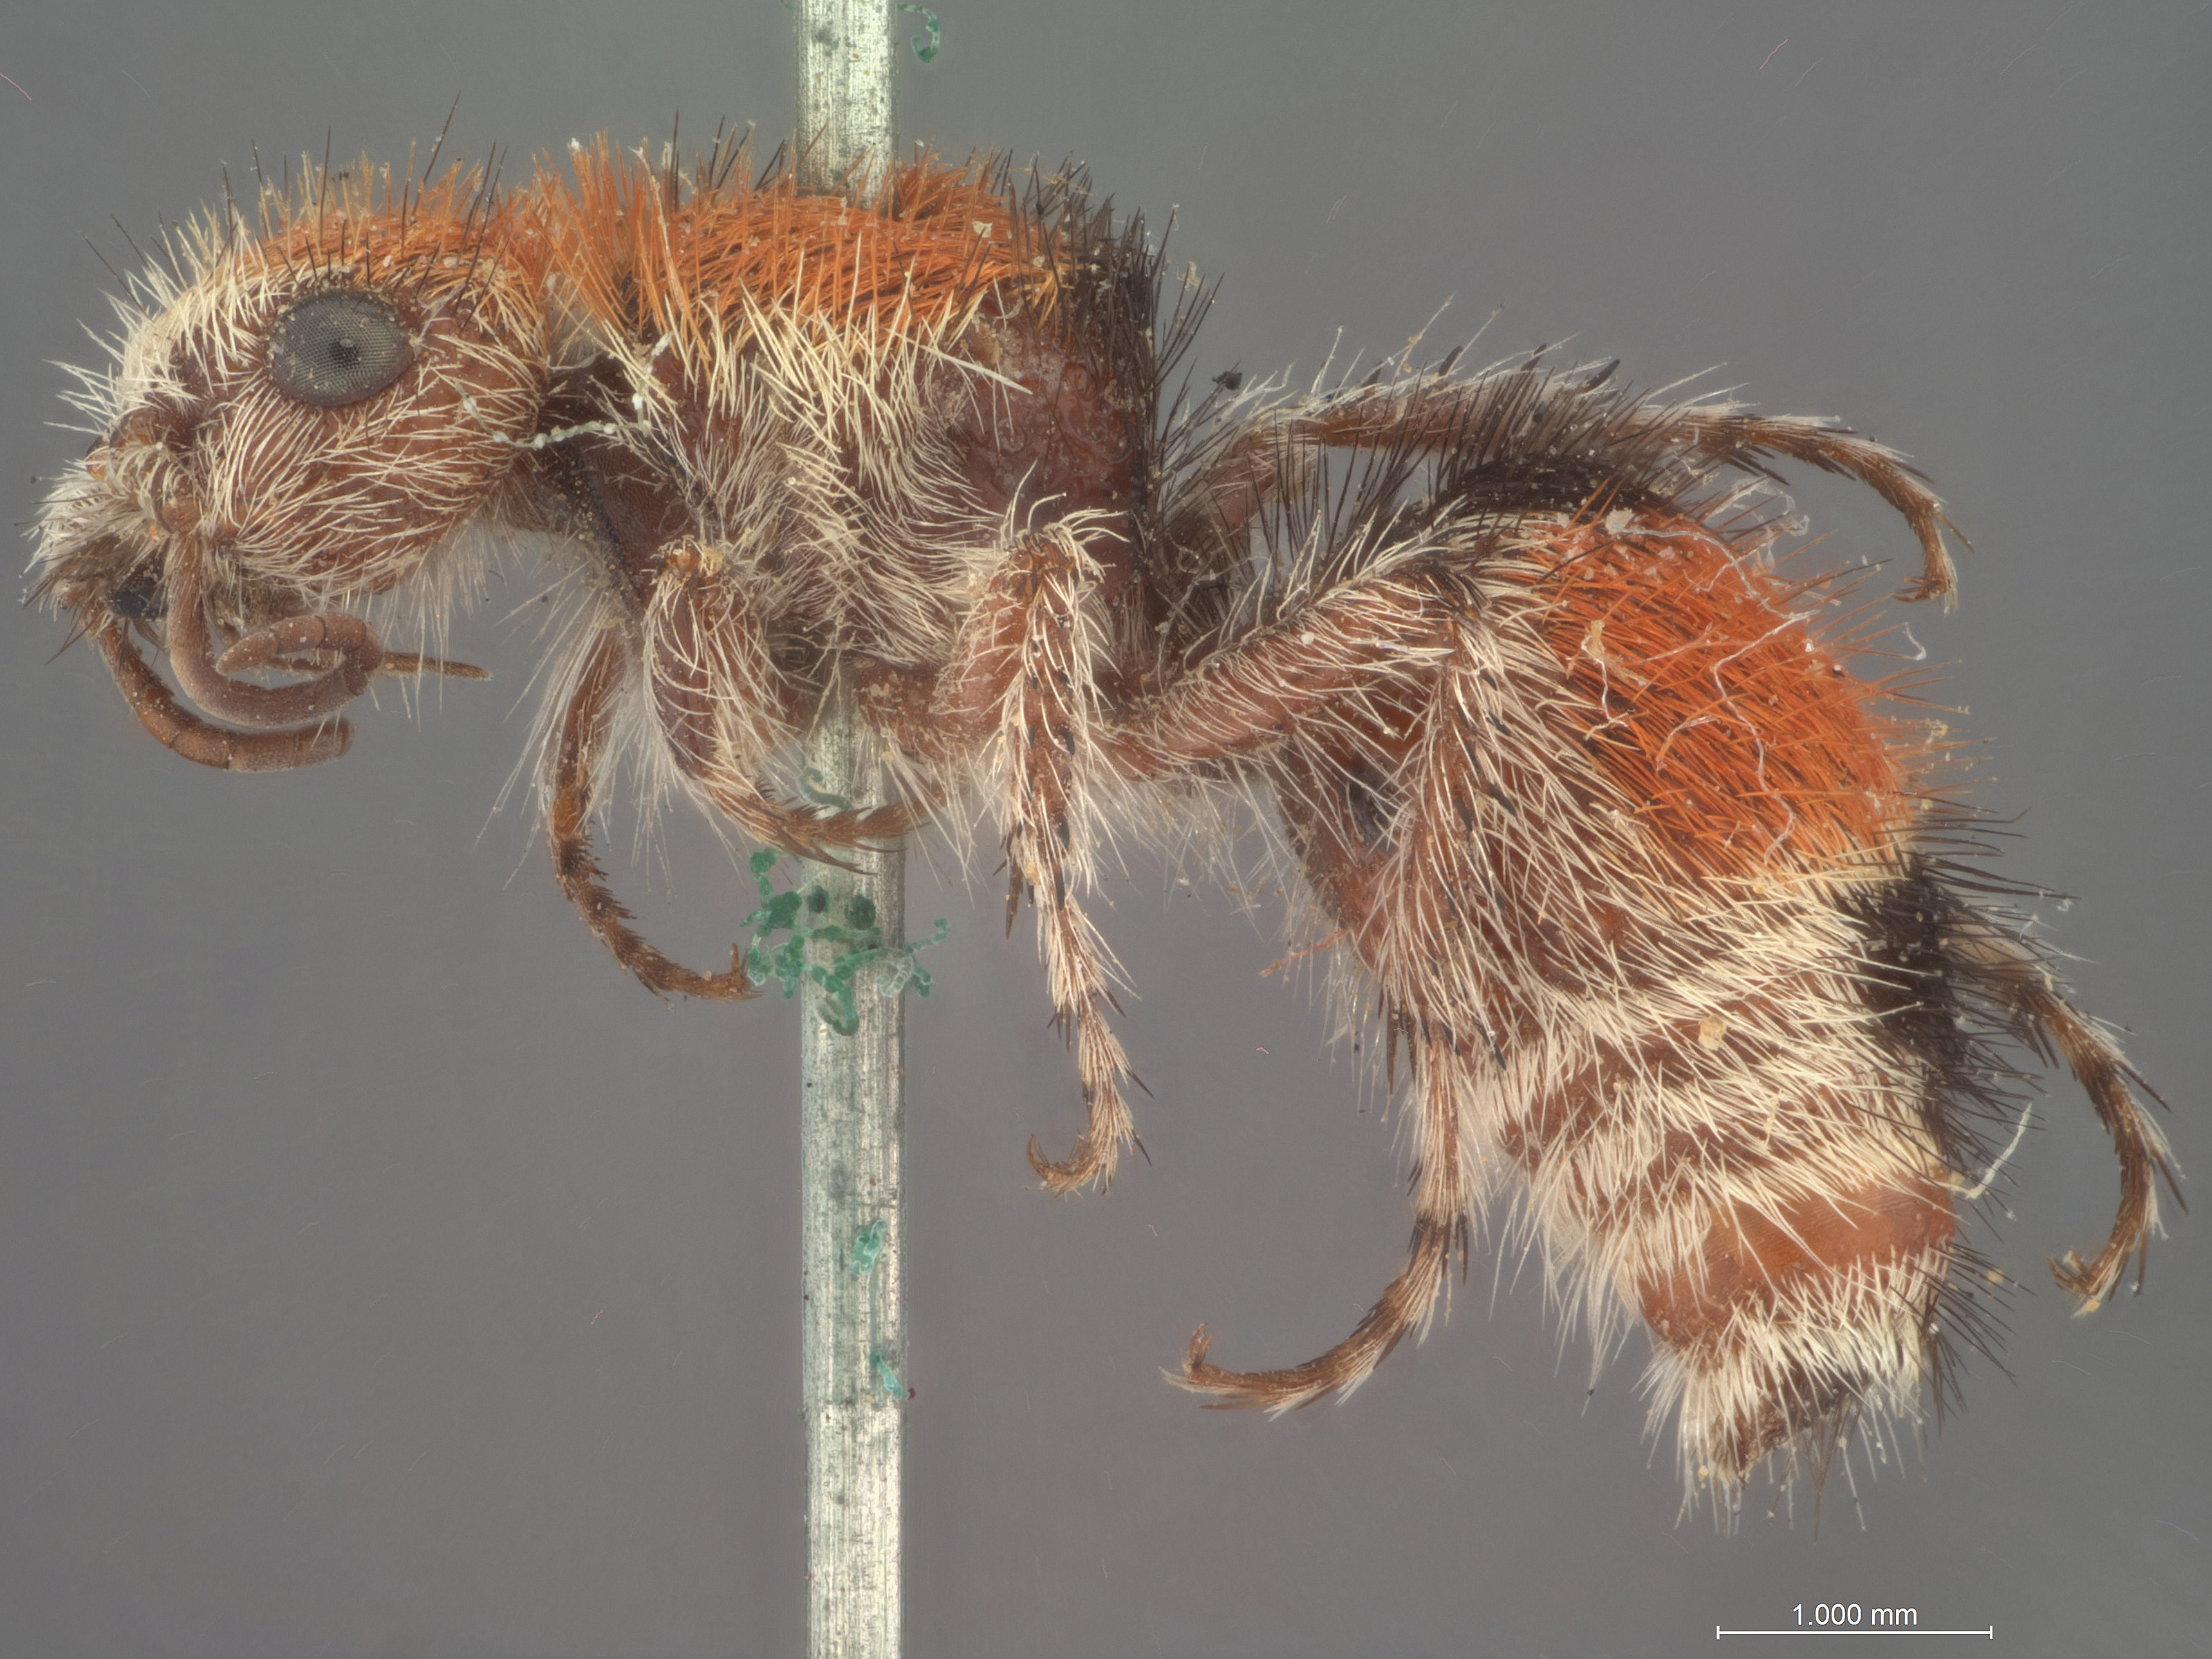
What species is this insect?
Sphaerophthalma heterochroa
